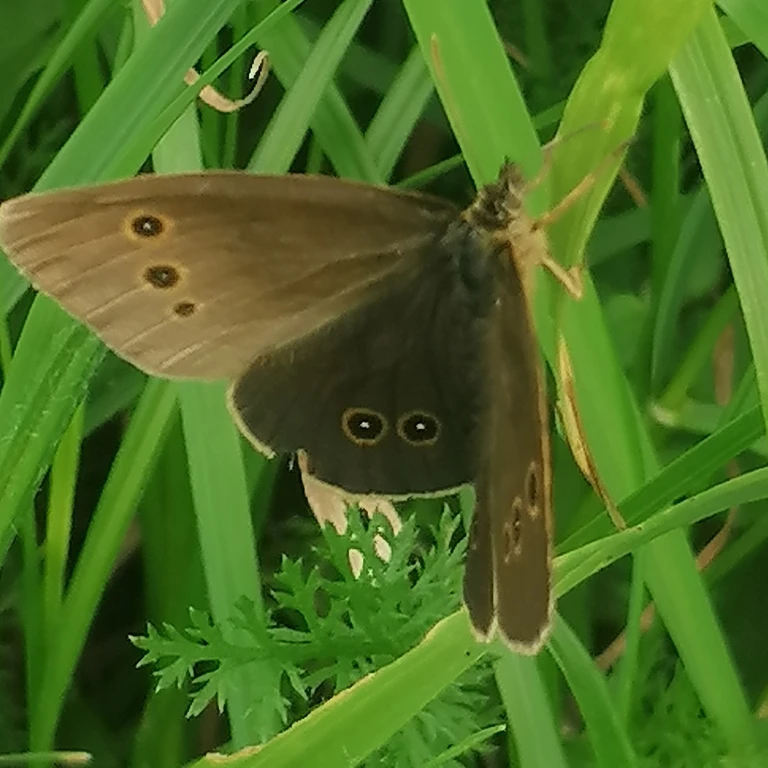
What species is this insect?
Aphantopus hyperantus
